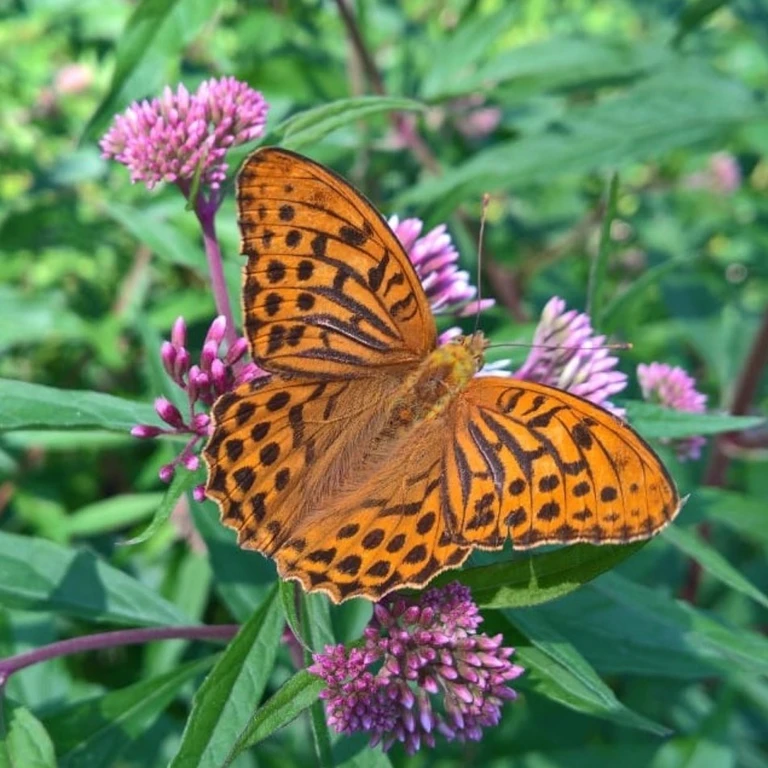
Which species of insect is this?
Argynnis paphia
